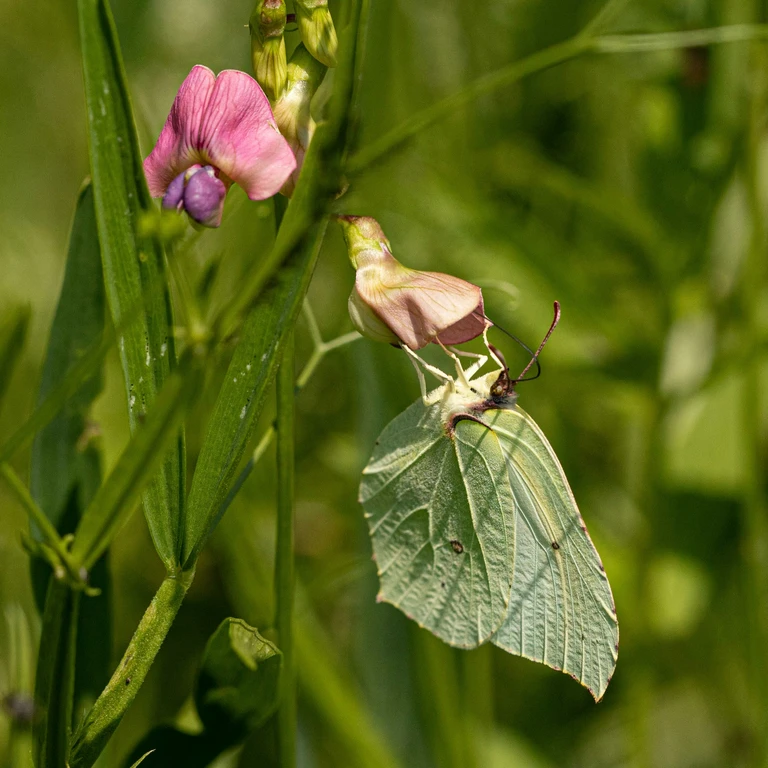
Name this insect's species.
Gonepteryx rhamni
